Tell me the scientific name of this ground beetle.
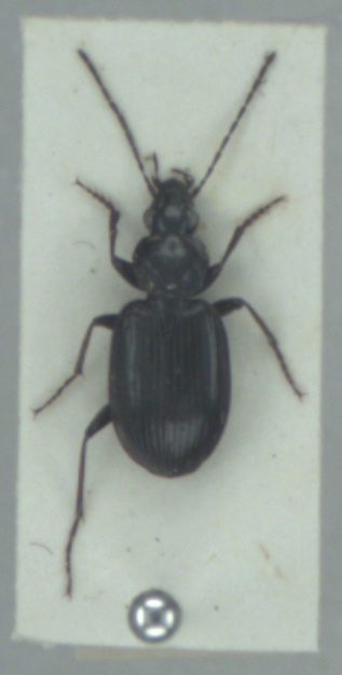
Agonum nigrum
